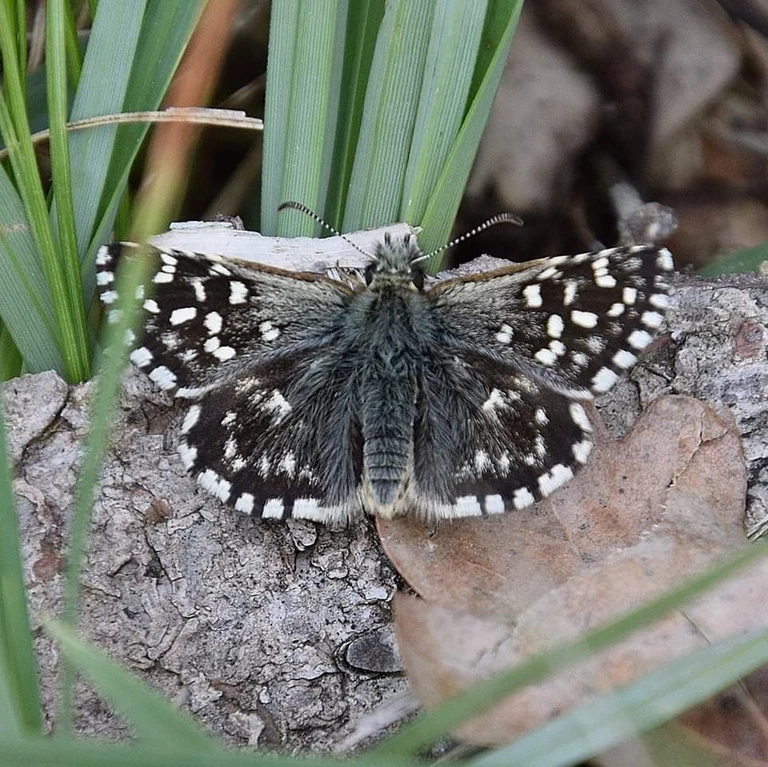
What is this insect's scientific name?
Pyrgus malvae
